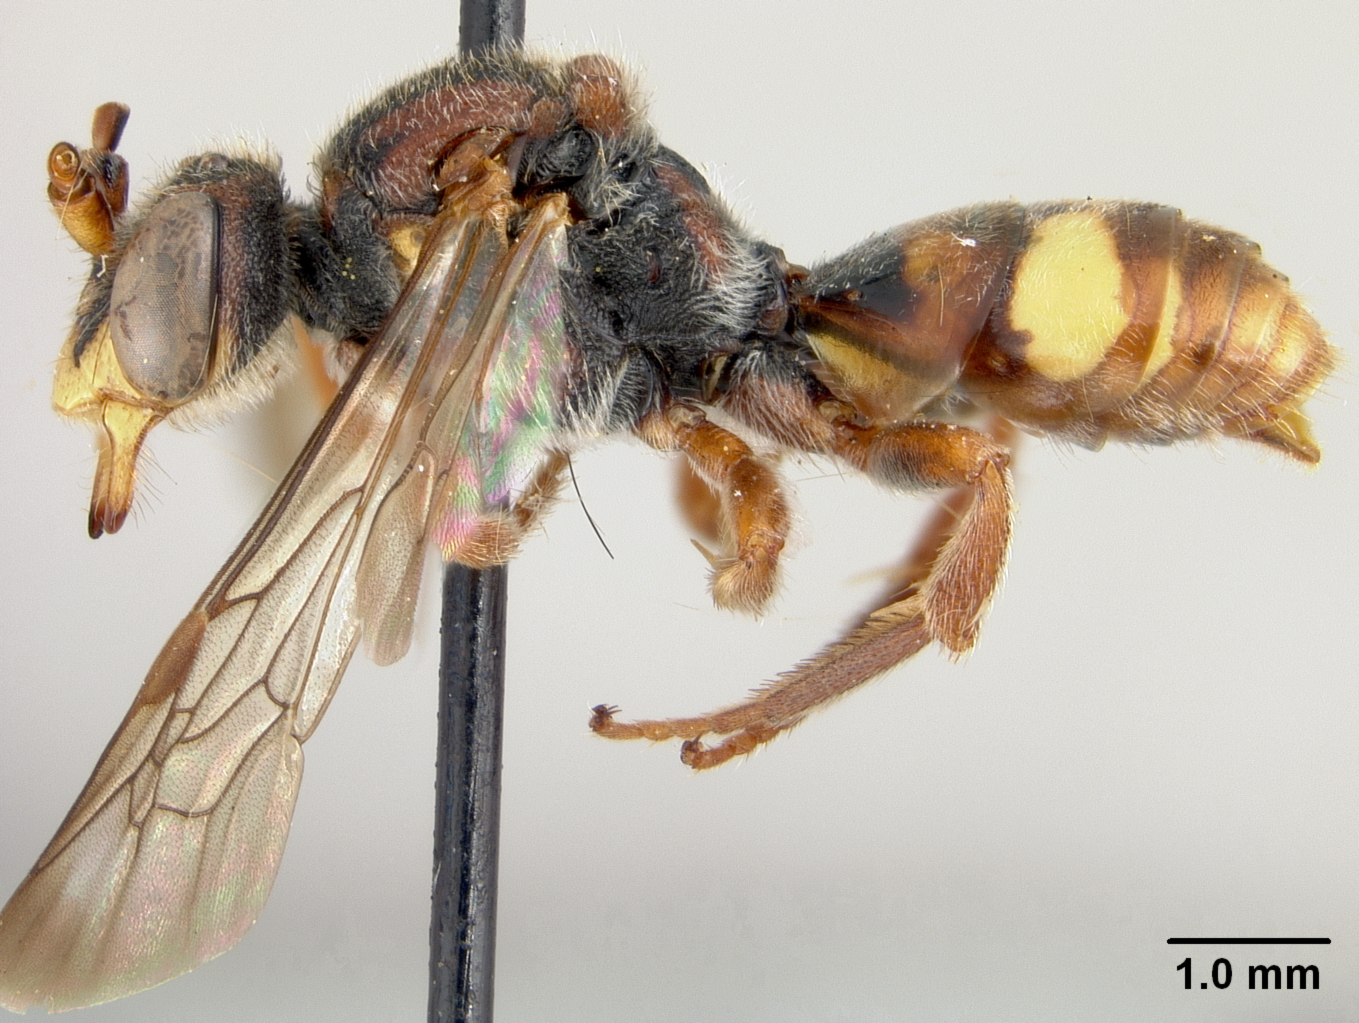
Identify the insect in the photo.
Nomada azaleae
